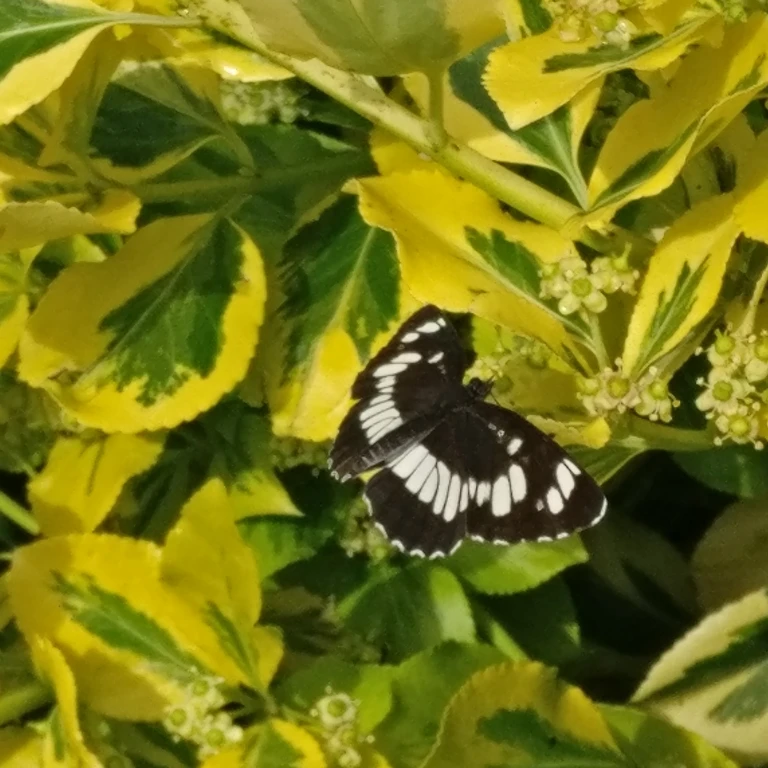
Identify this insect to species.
Neptis rivularis
